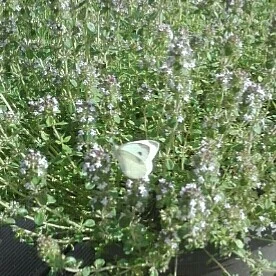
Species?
Pieris rapae
